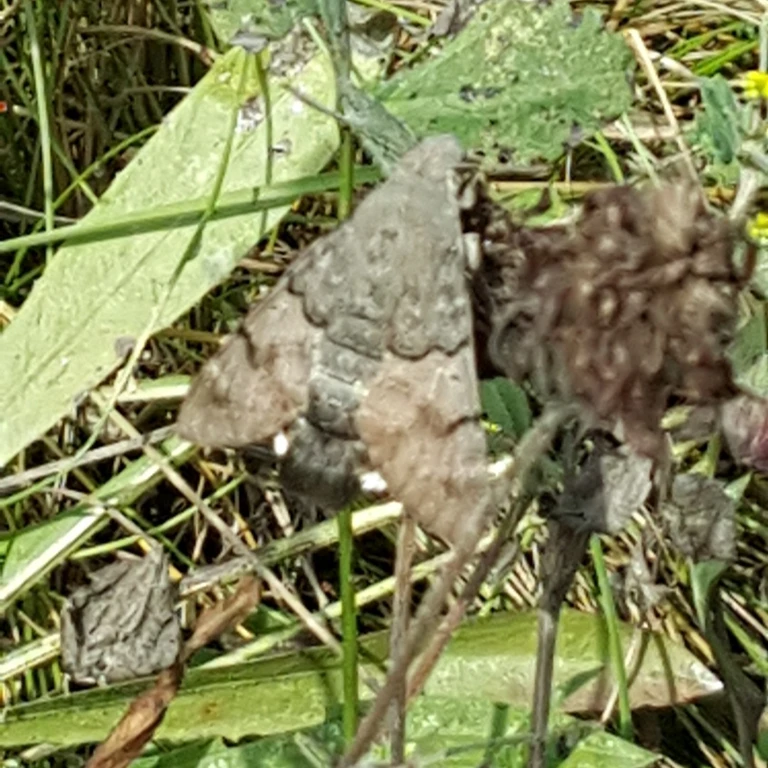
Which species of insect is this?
Macroglossum stellatarum
